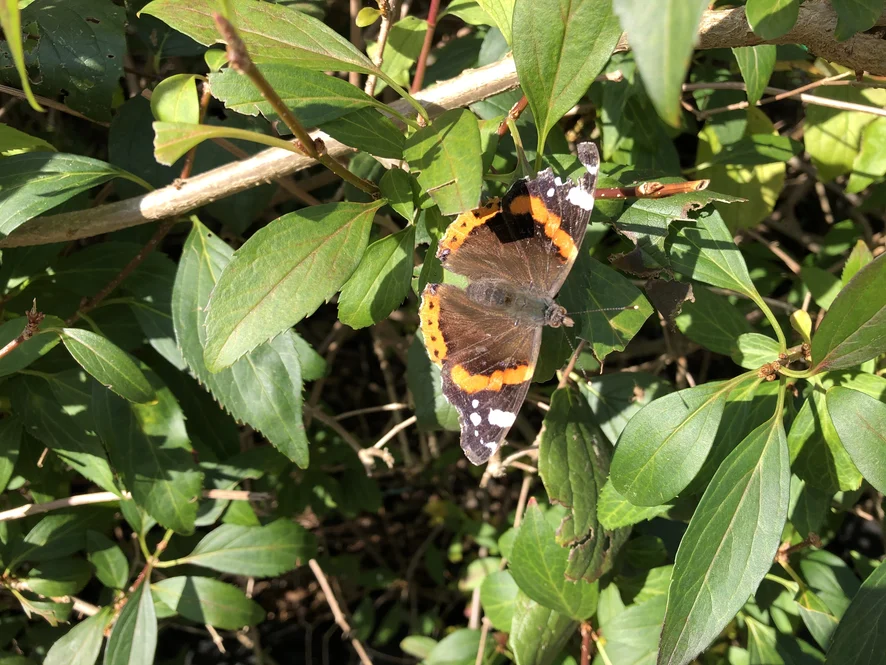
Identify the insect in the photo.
Vanessa atalanta
